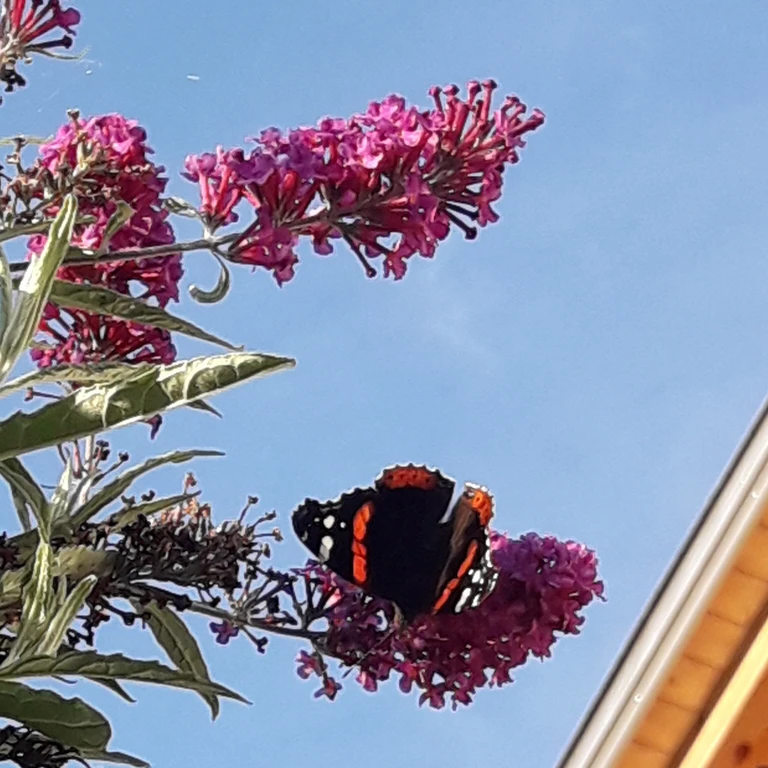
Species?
Vanessa atalanta
